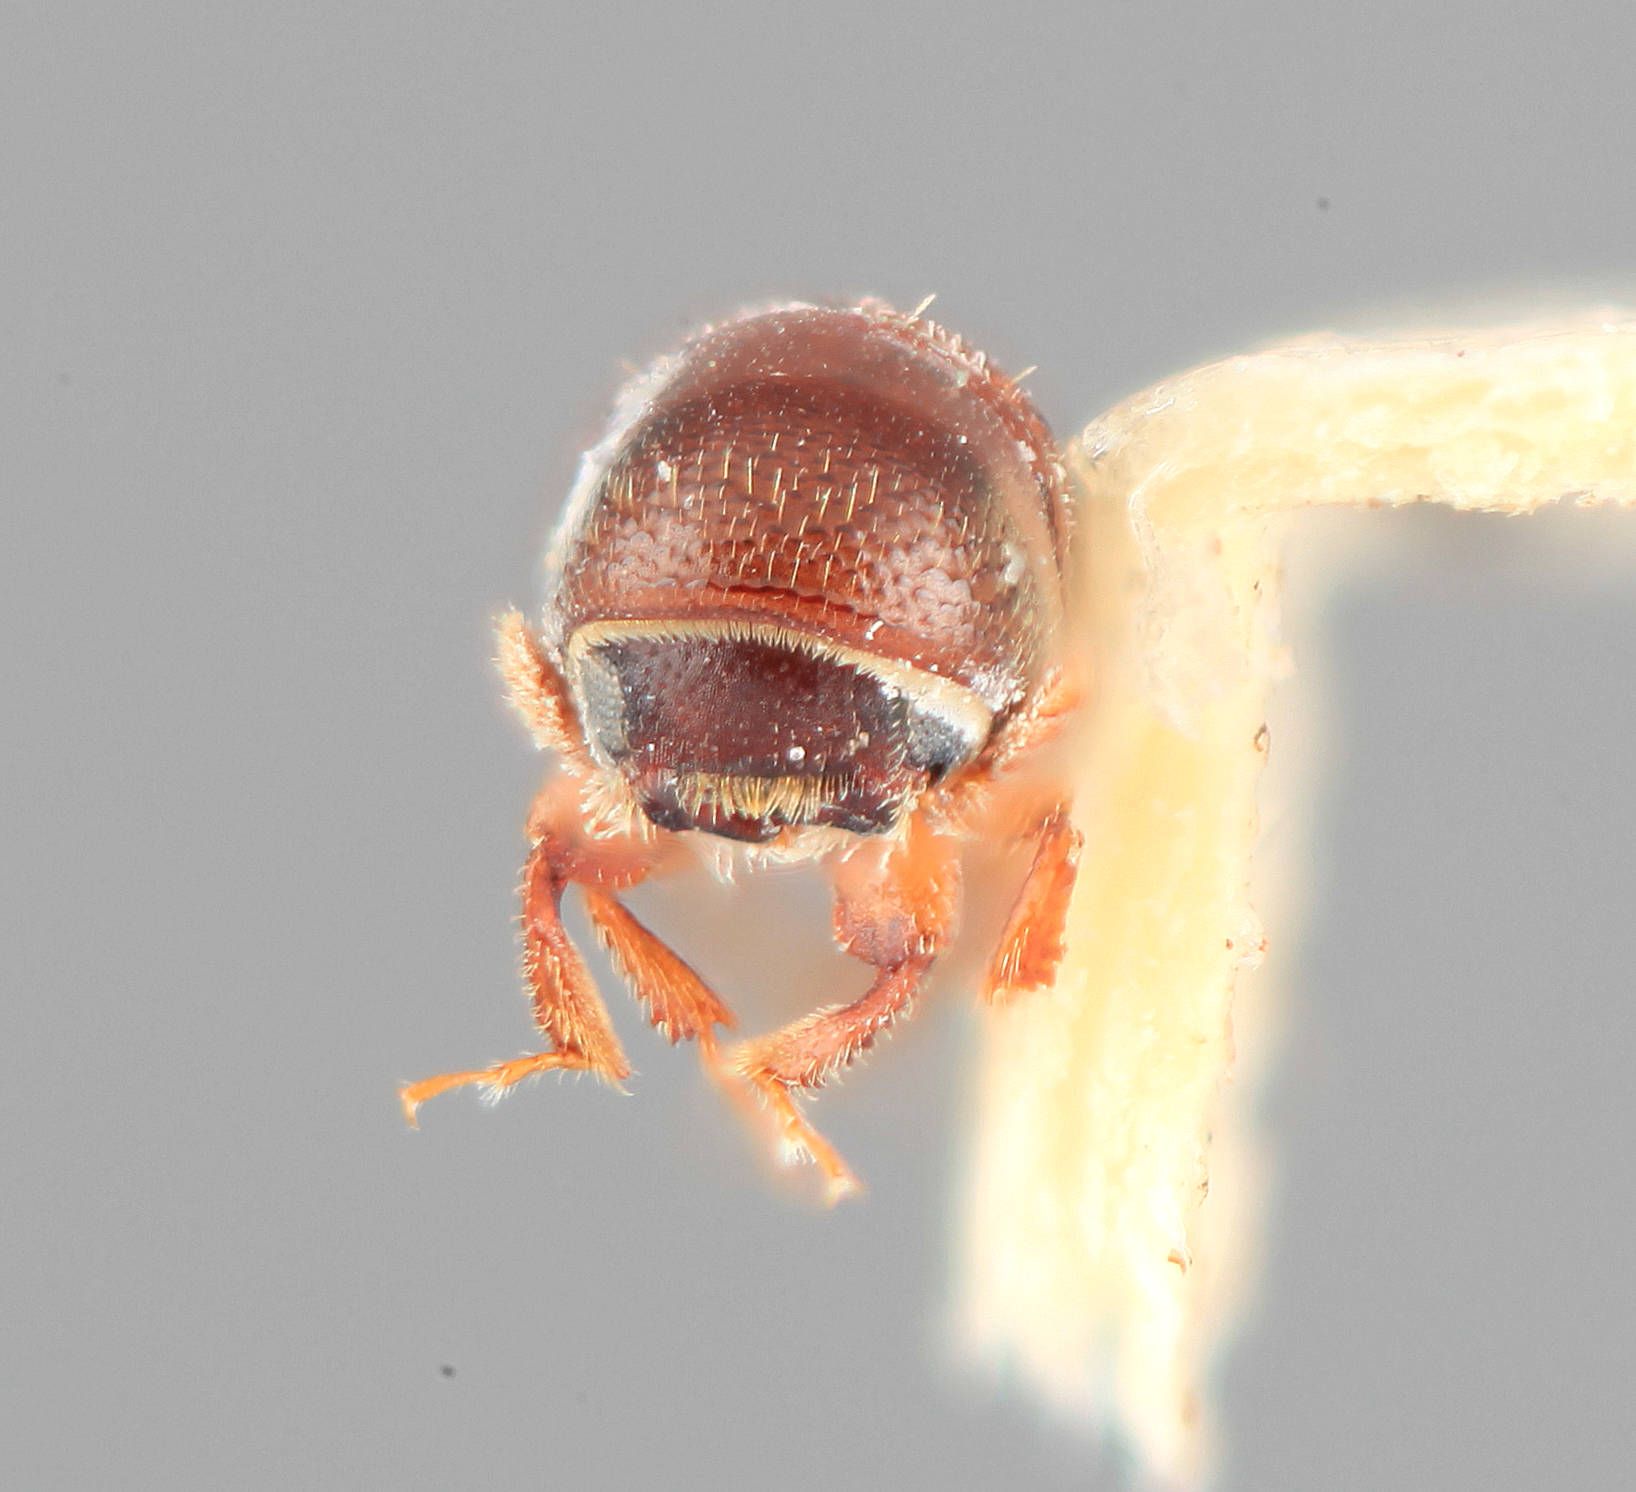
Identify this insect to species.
Monarthrum xalapensis
